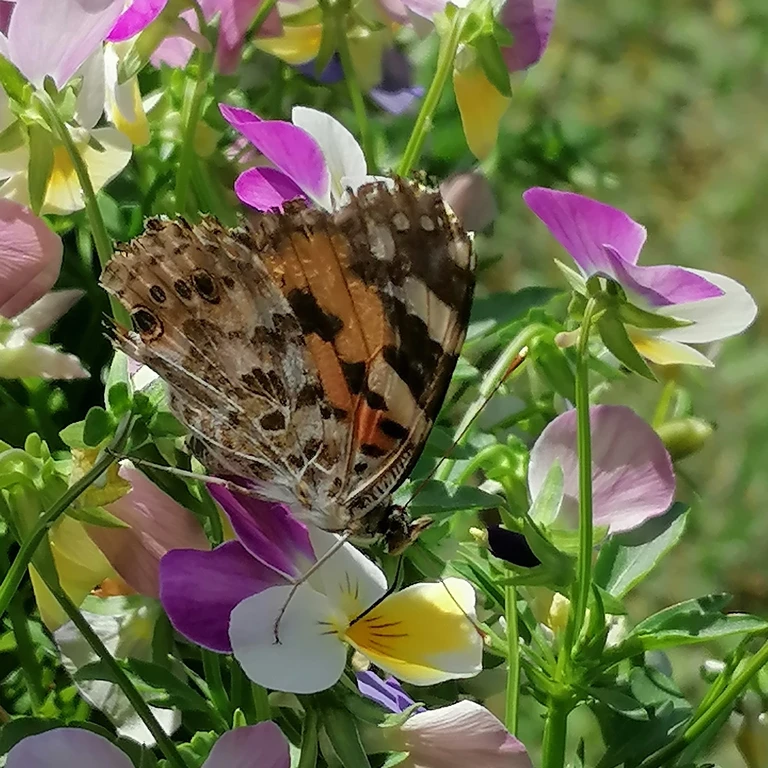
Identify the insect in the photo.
Vanessa cardui
